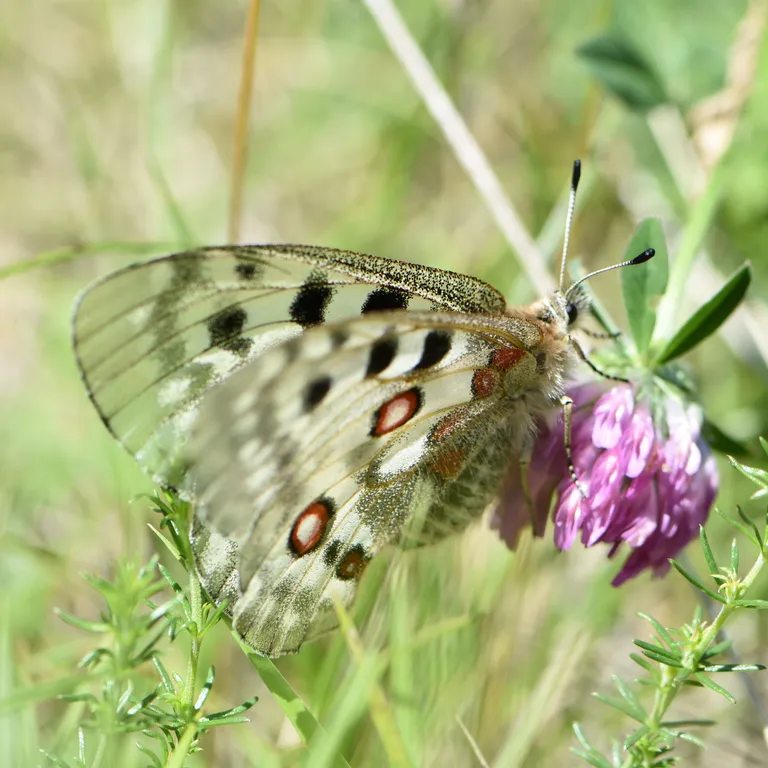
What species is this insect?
Parnassius apollo
